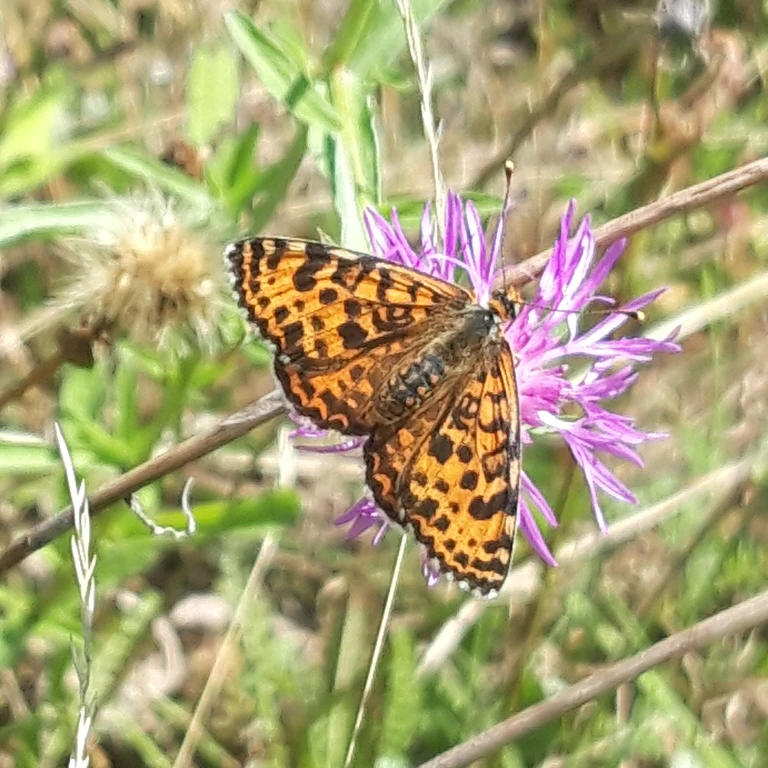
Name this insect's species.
Melitaea didyma
